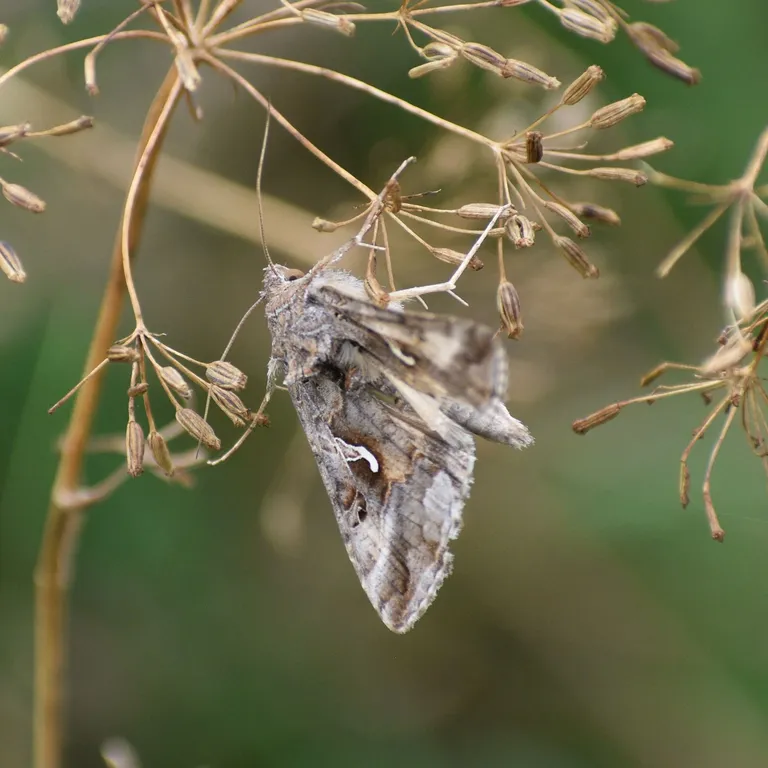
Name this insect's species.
Autographa gamma
